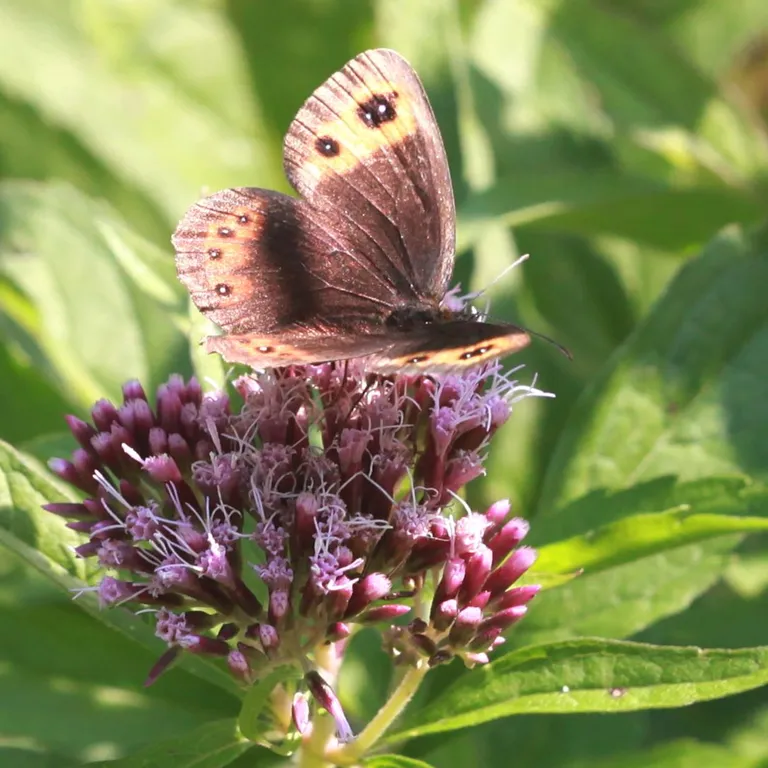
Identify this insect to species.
Erebia aethiops
